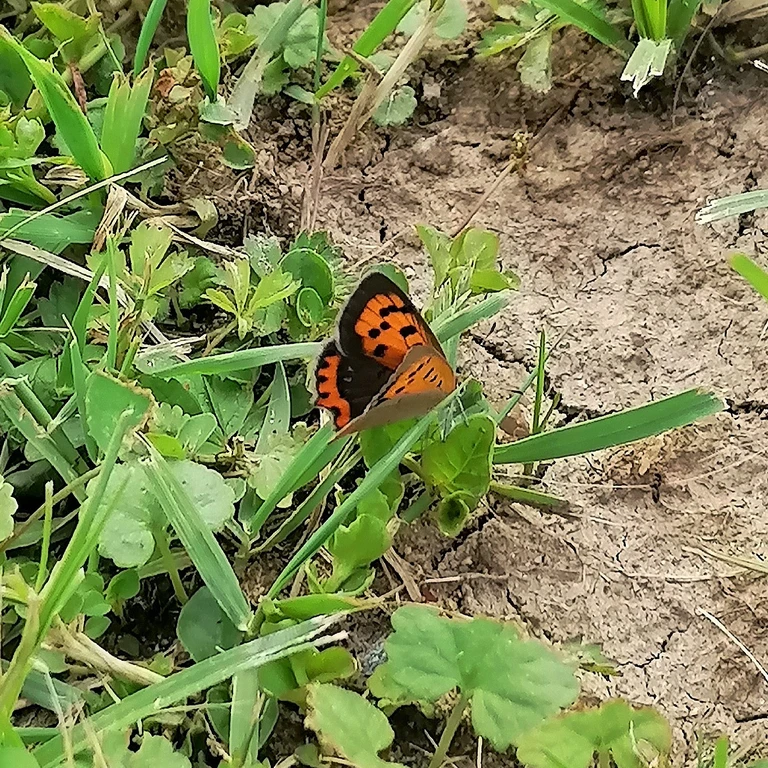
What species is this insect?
Lycaena phlaeas
